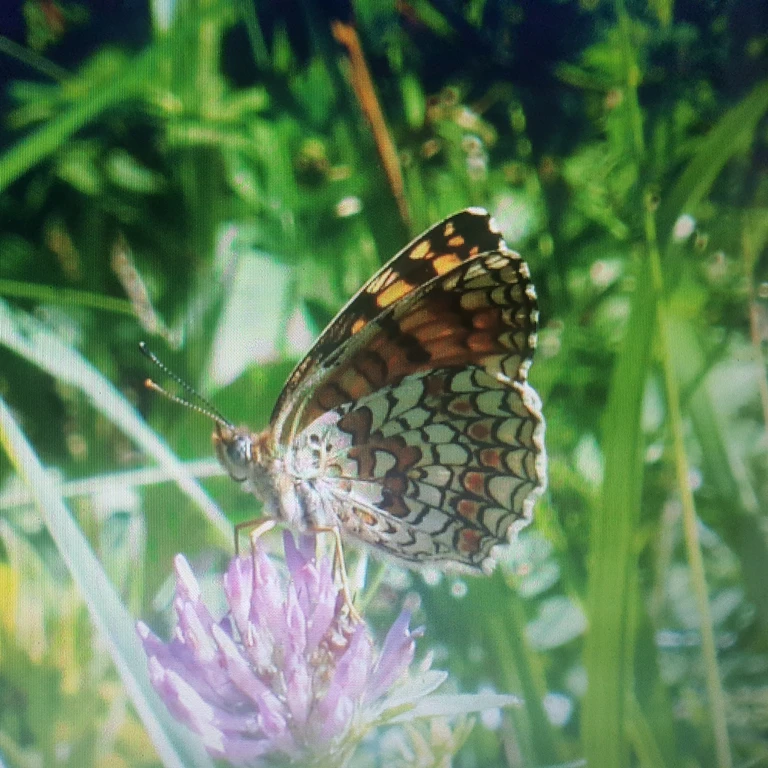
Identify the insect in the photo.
Melitaea phoebe
